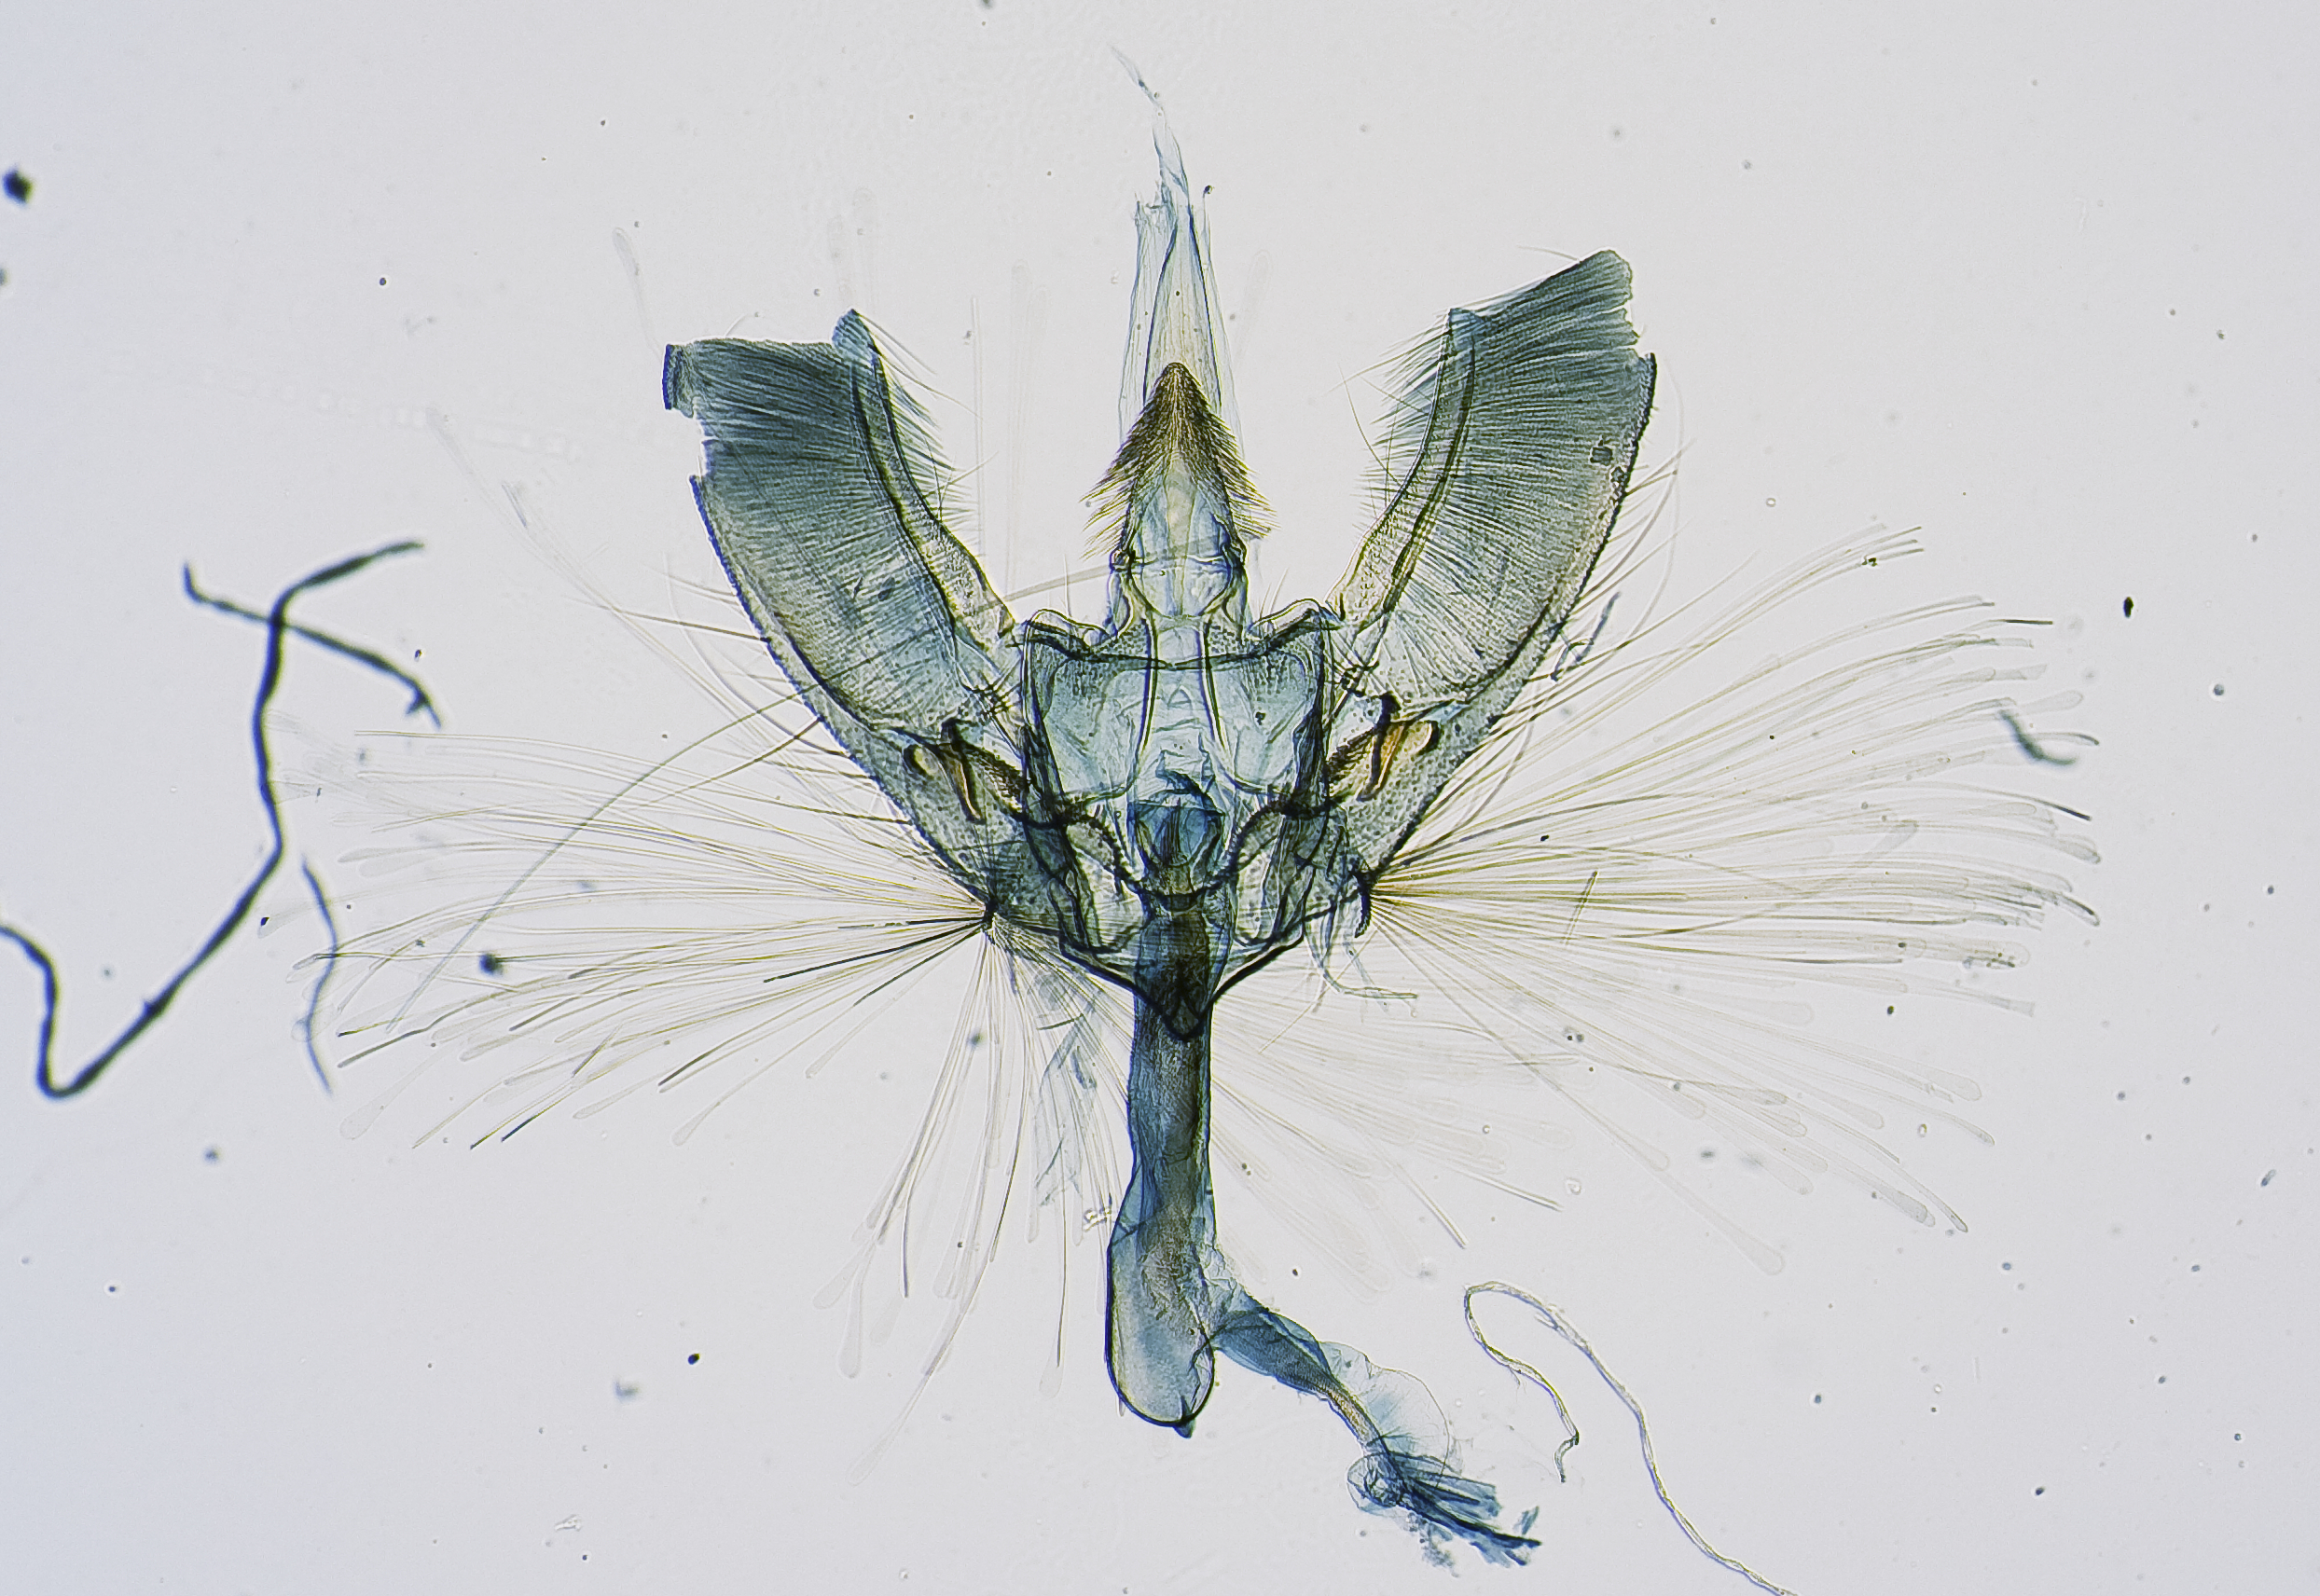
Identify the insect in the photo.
Lygropia subcuprea
